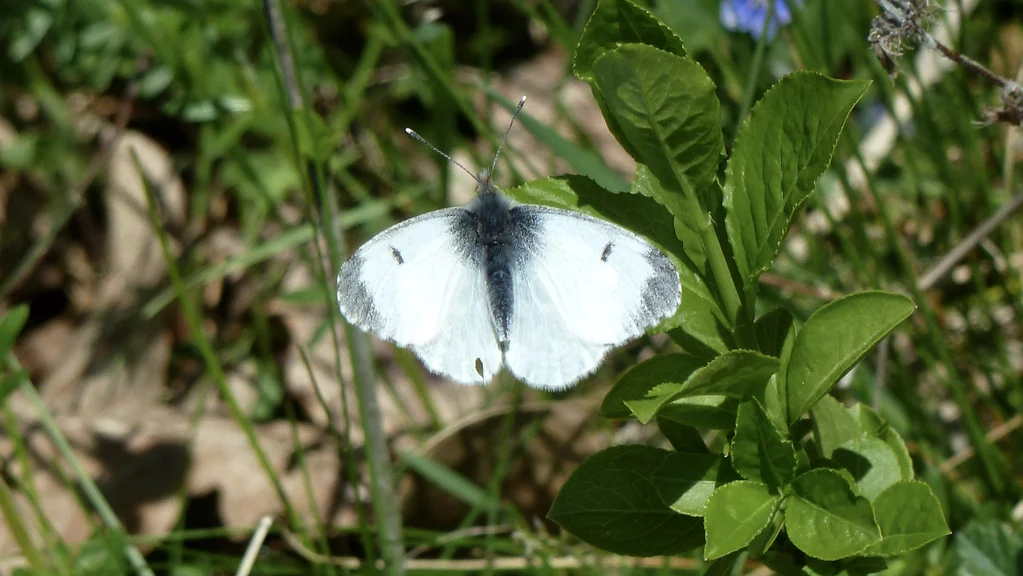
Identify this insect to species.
Anthocharis cardamines
